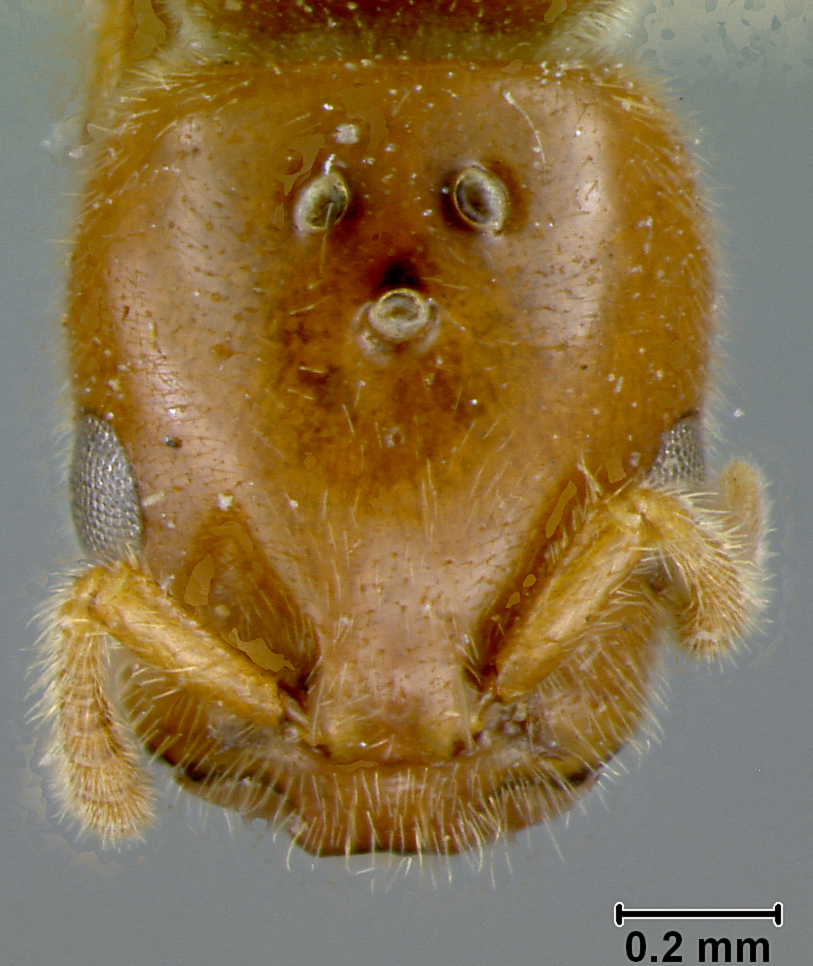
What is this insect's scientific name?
Viticicola tessmanni
